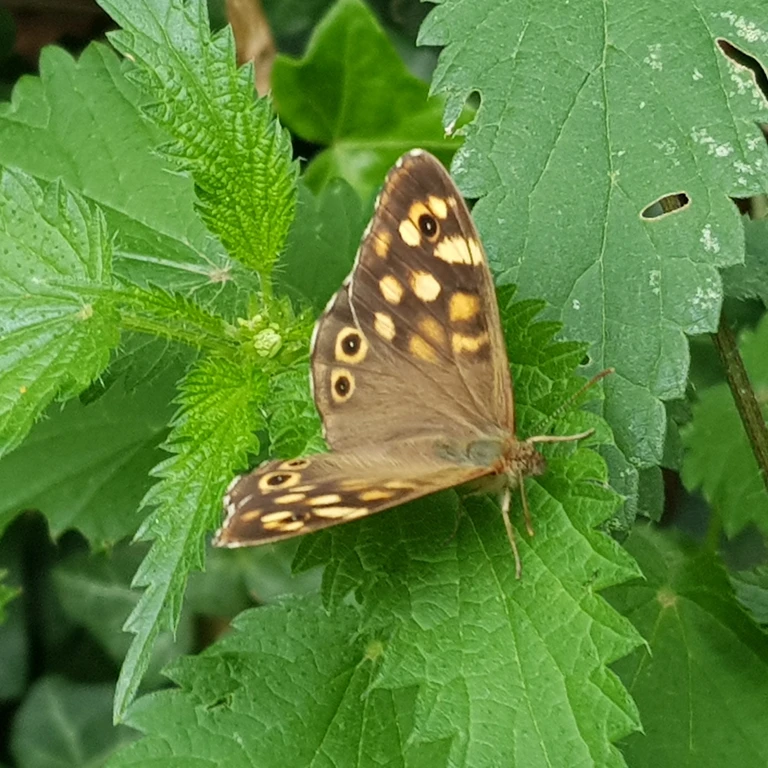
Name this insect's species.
Pararge aegeria
